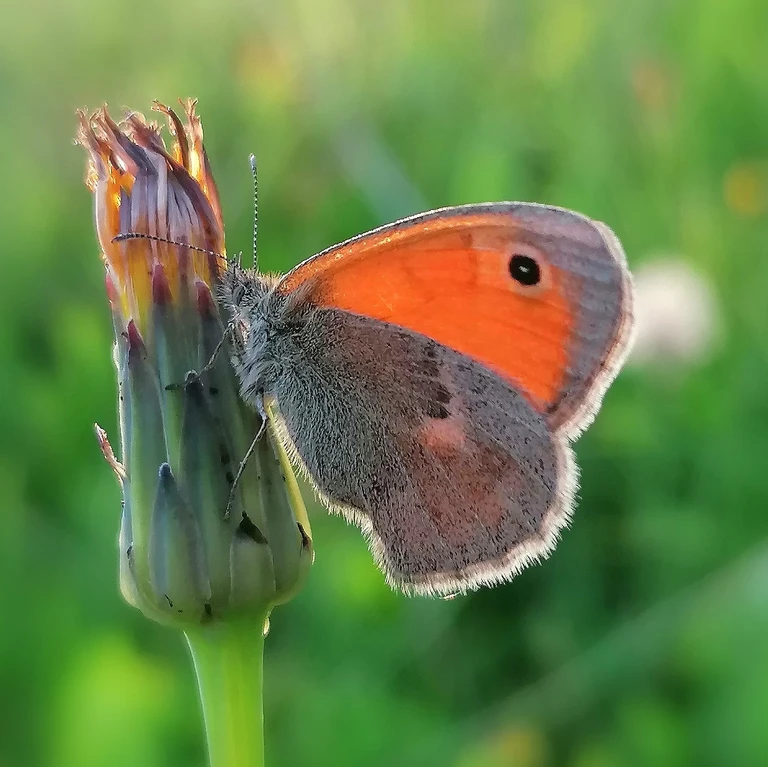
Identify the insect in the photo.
Coenonympha pamphilus
